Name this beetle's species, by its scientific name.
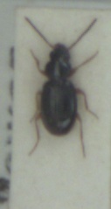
Bembidion gilvipes
